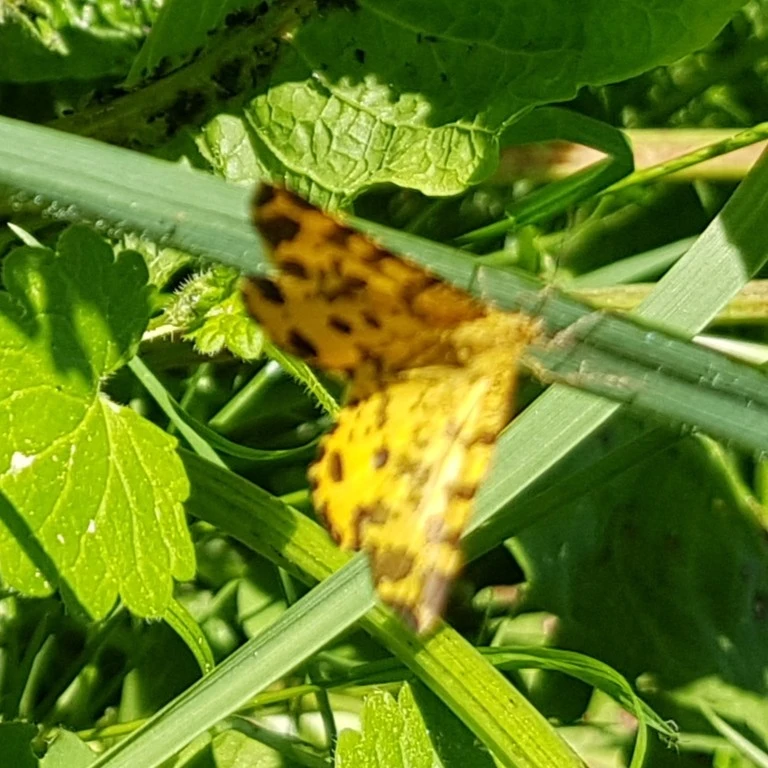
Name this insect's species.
Pseudopanthera macularia
